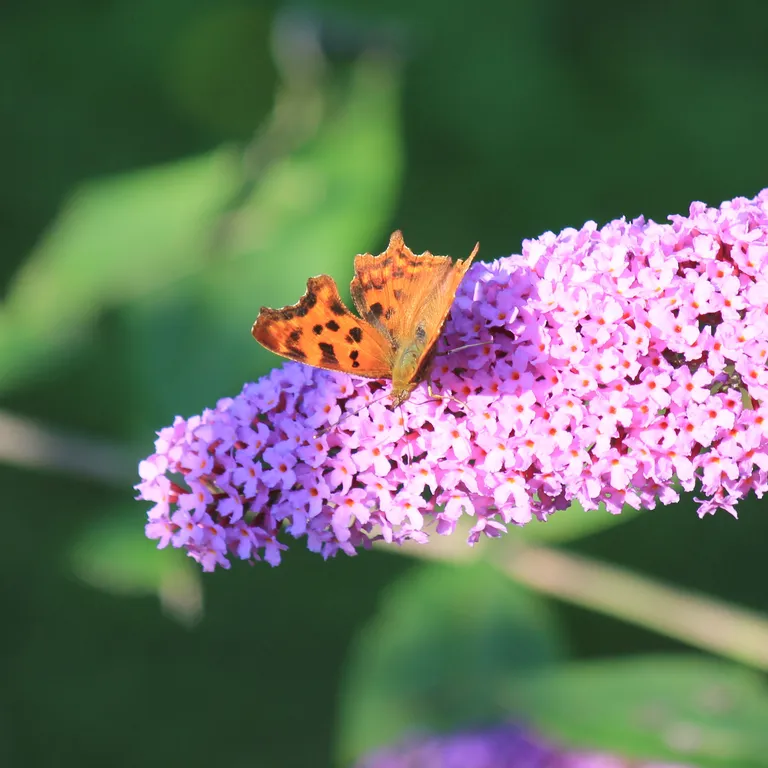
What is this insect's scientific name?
Polygonia c-album
